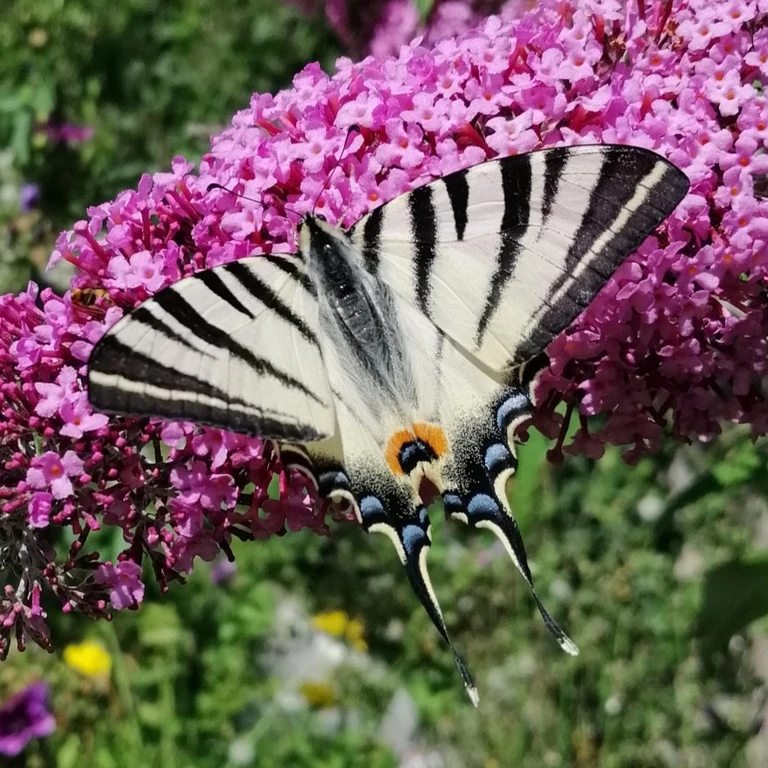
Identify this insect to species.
Iphiclides podalirius
